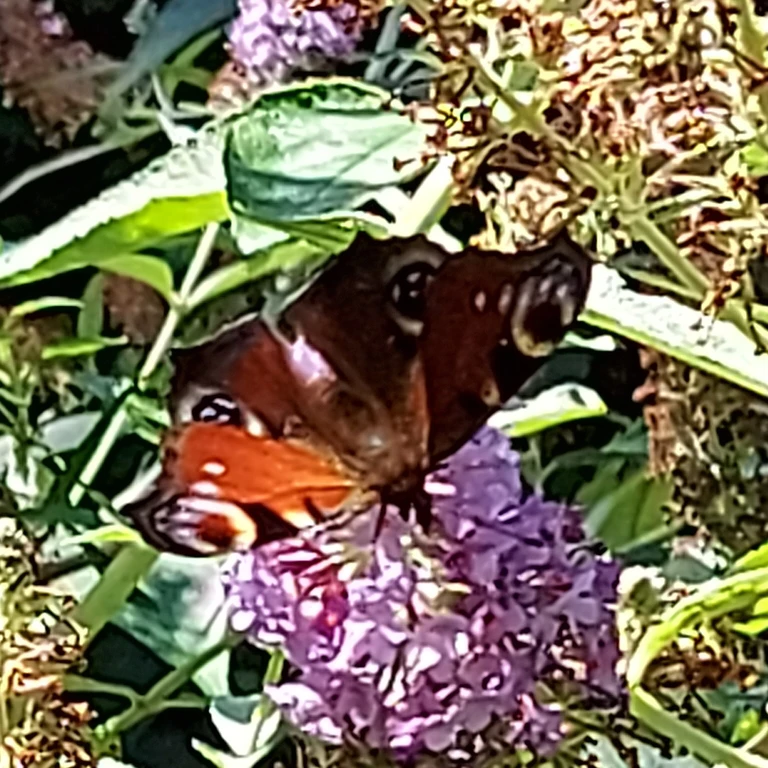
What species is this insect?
Aglais io
